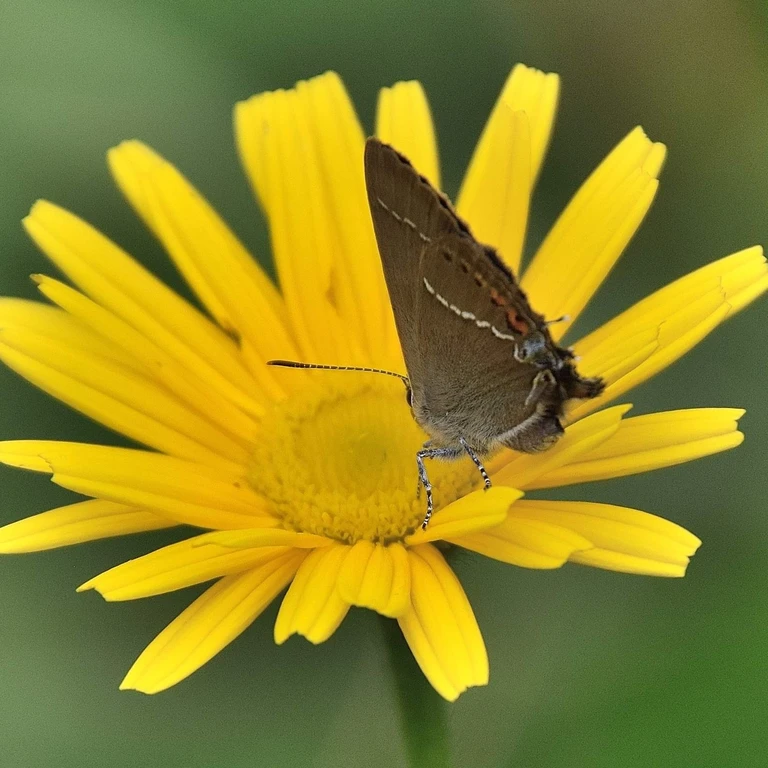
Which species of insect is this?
Satyrium spini (also Tuttiola spini)
